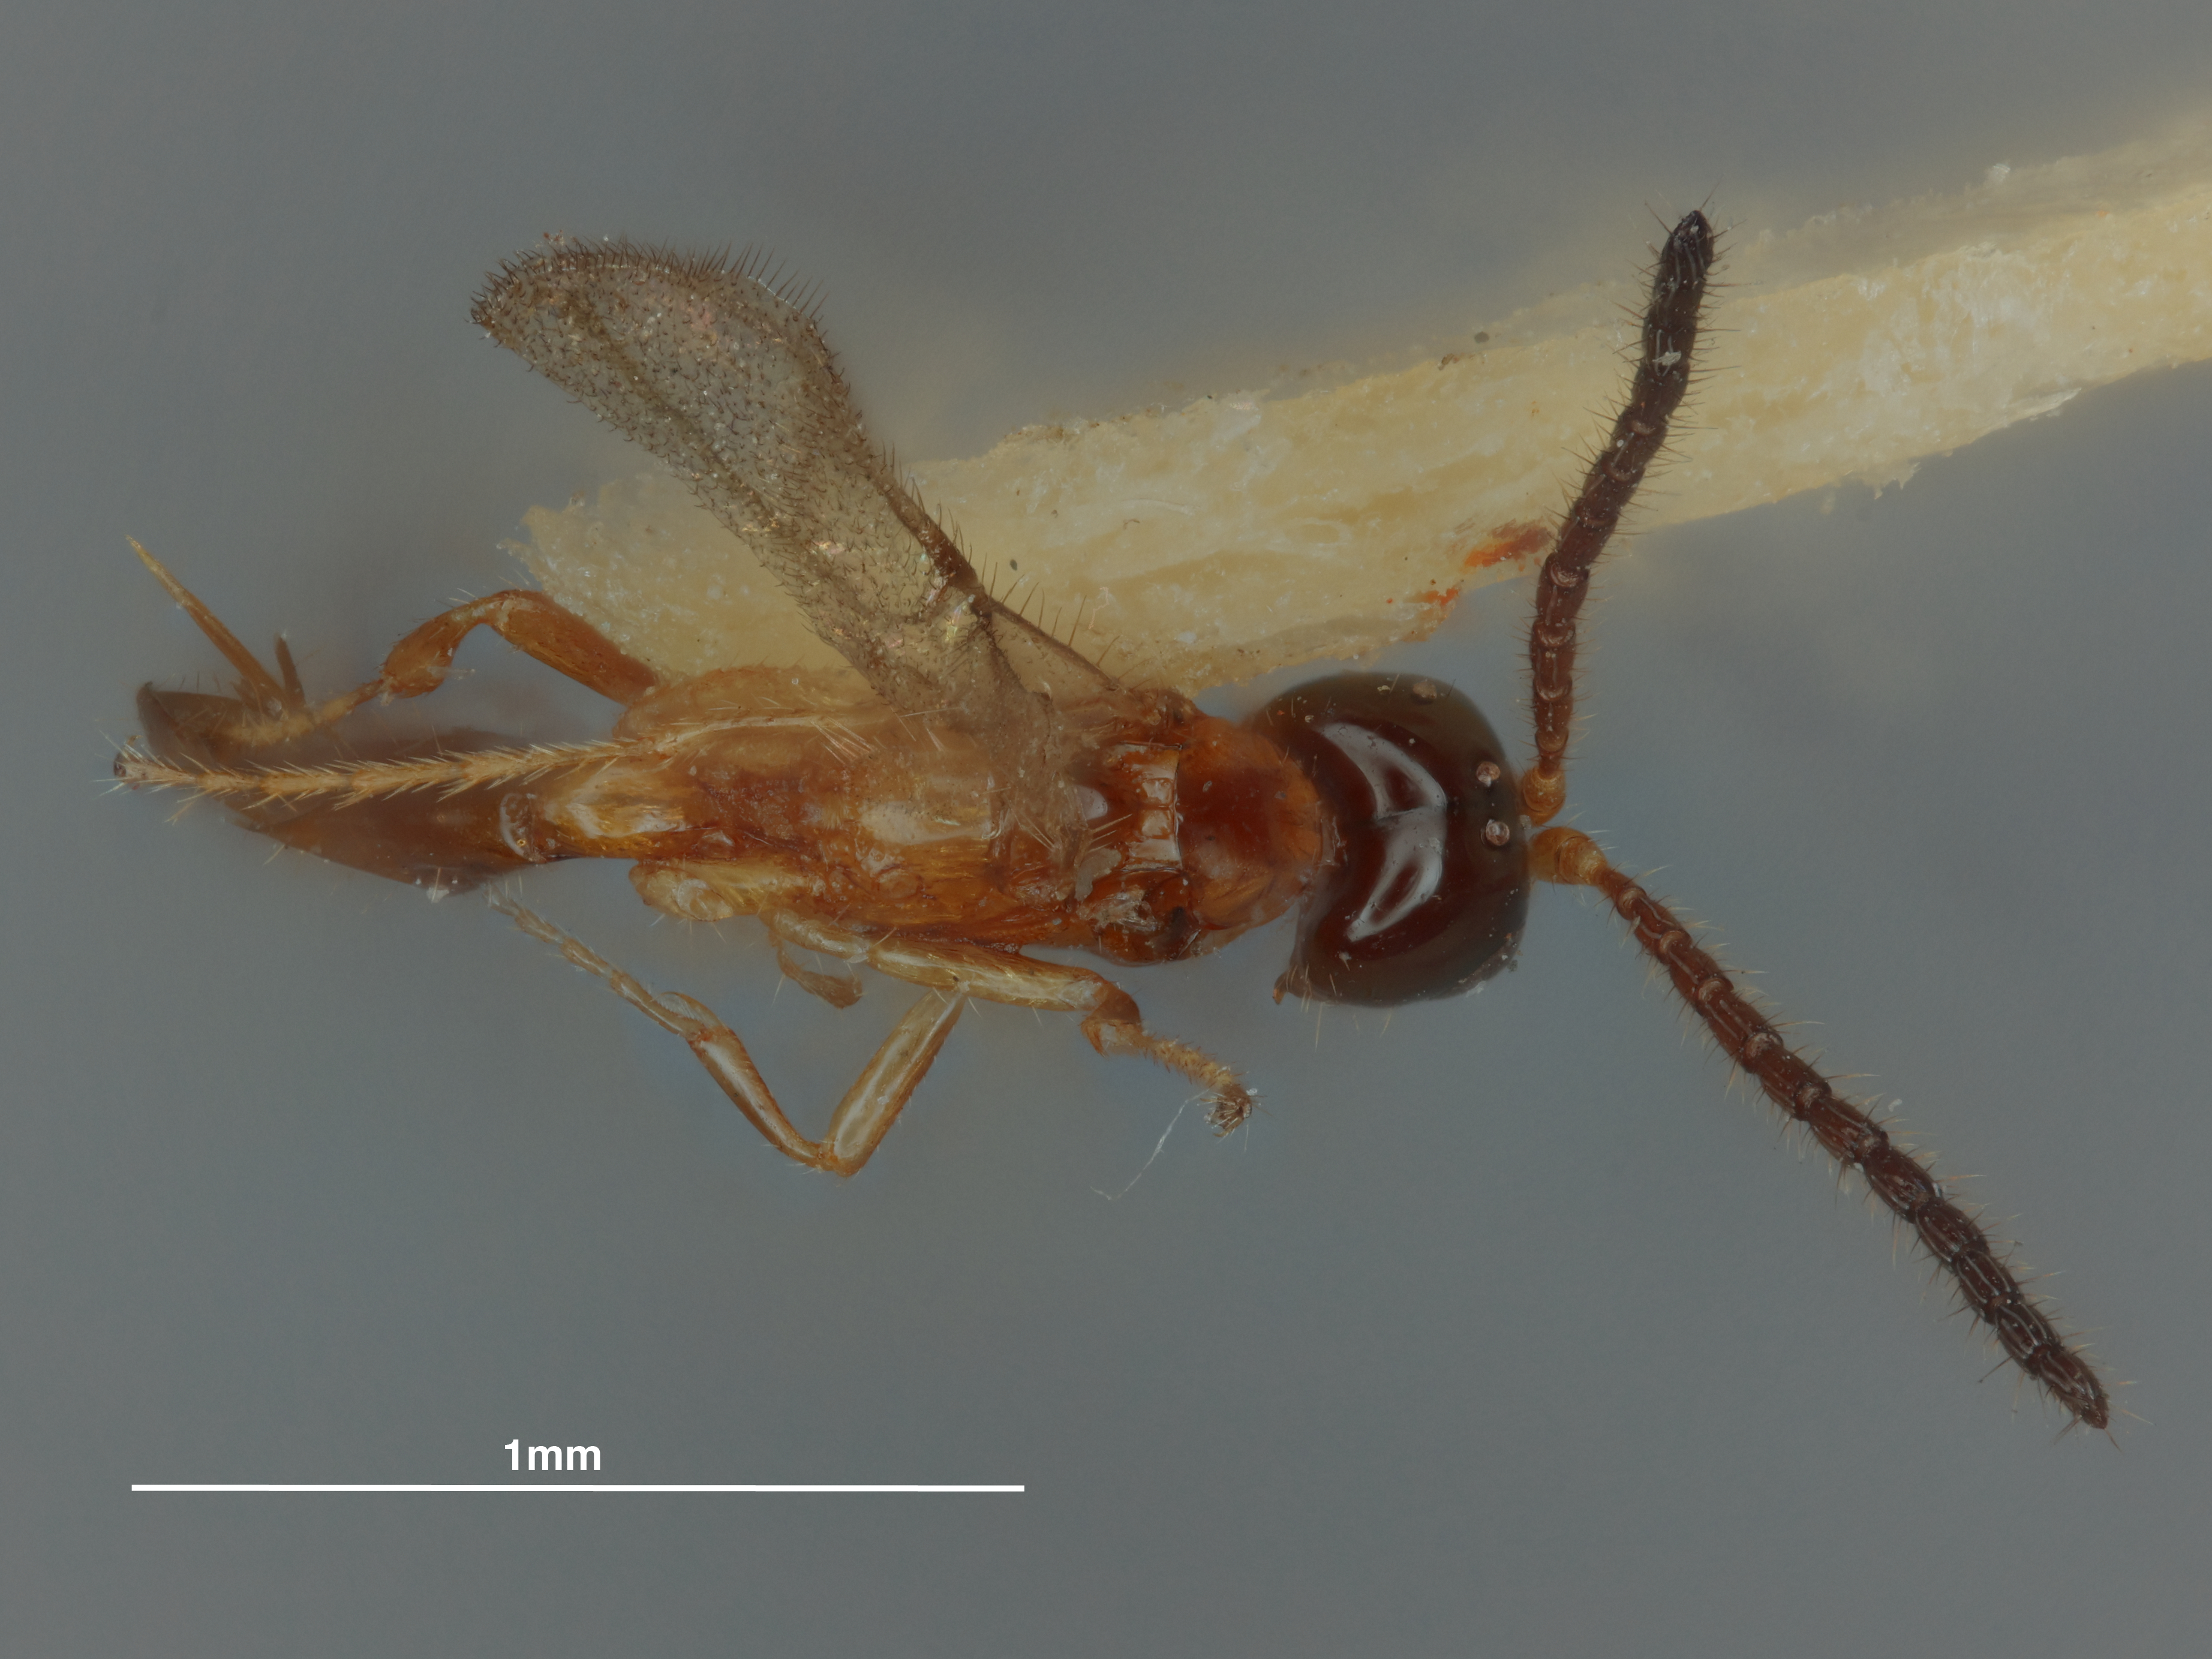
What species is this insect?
Aspilota cubiceps
